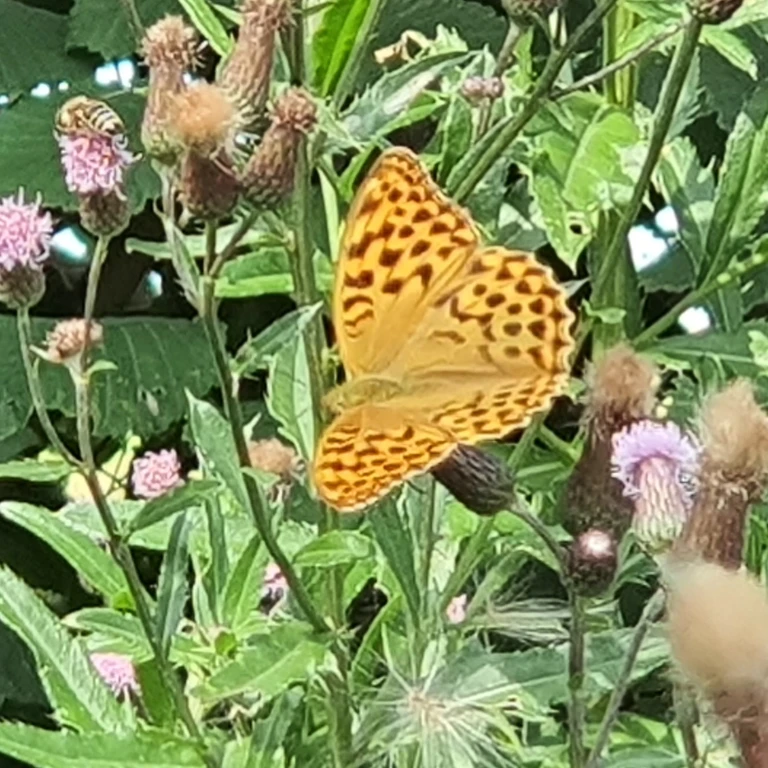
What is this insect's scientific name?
Argynnis paphia
